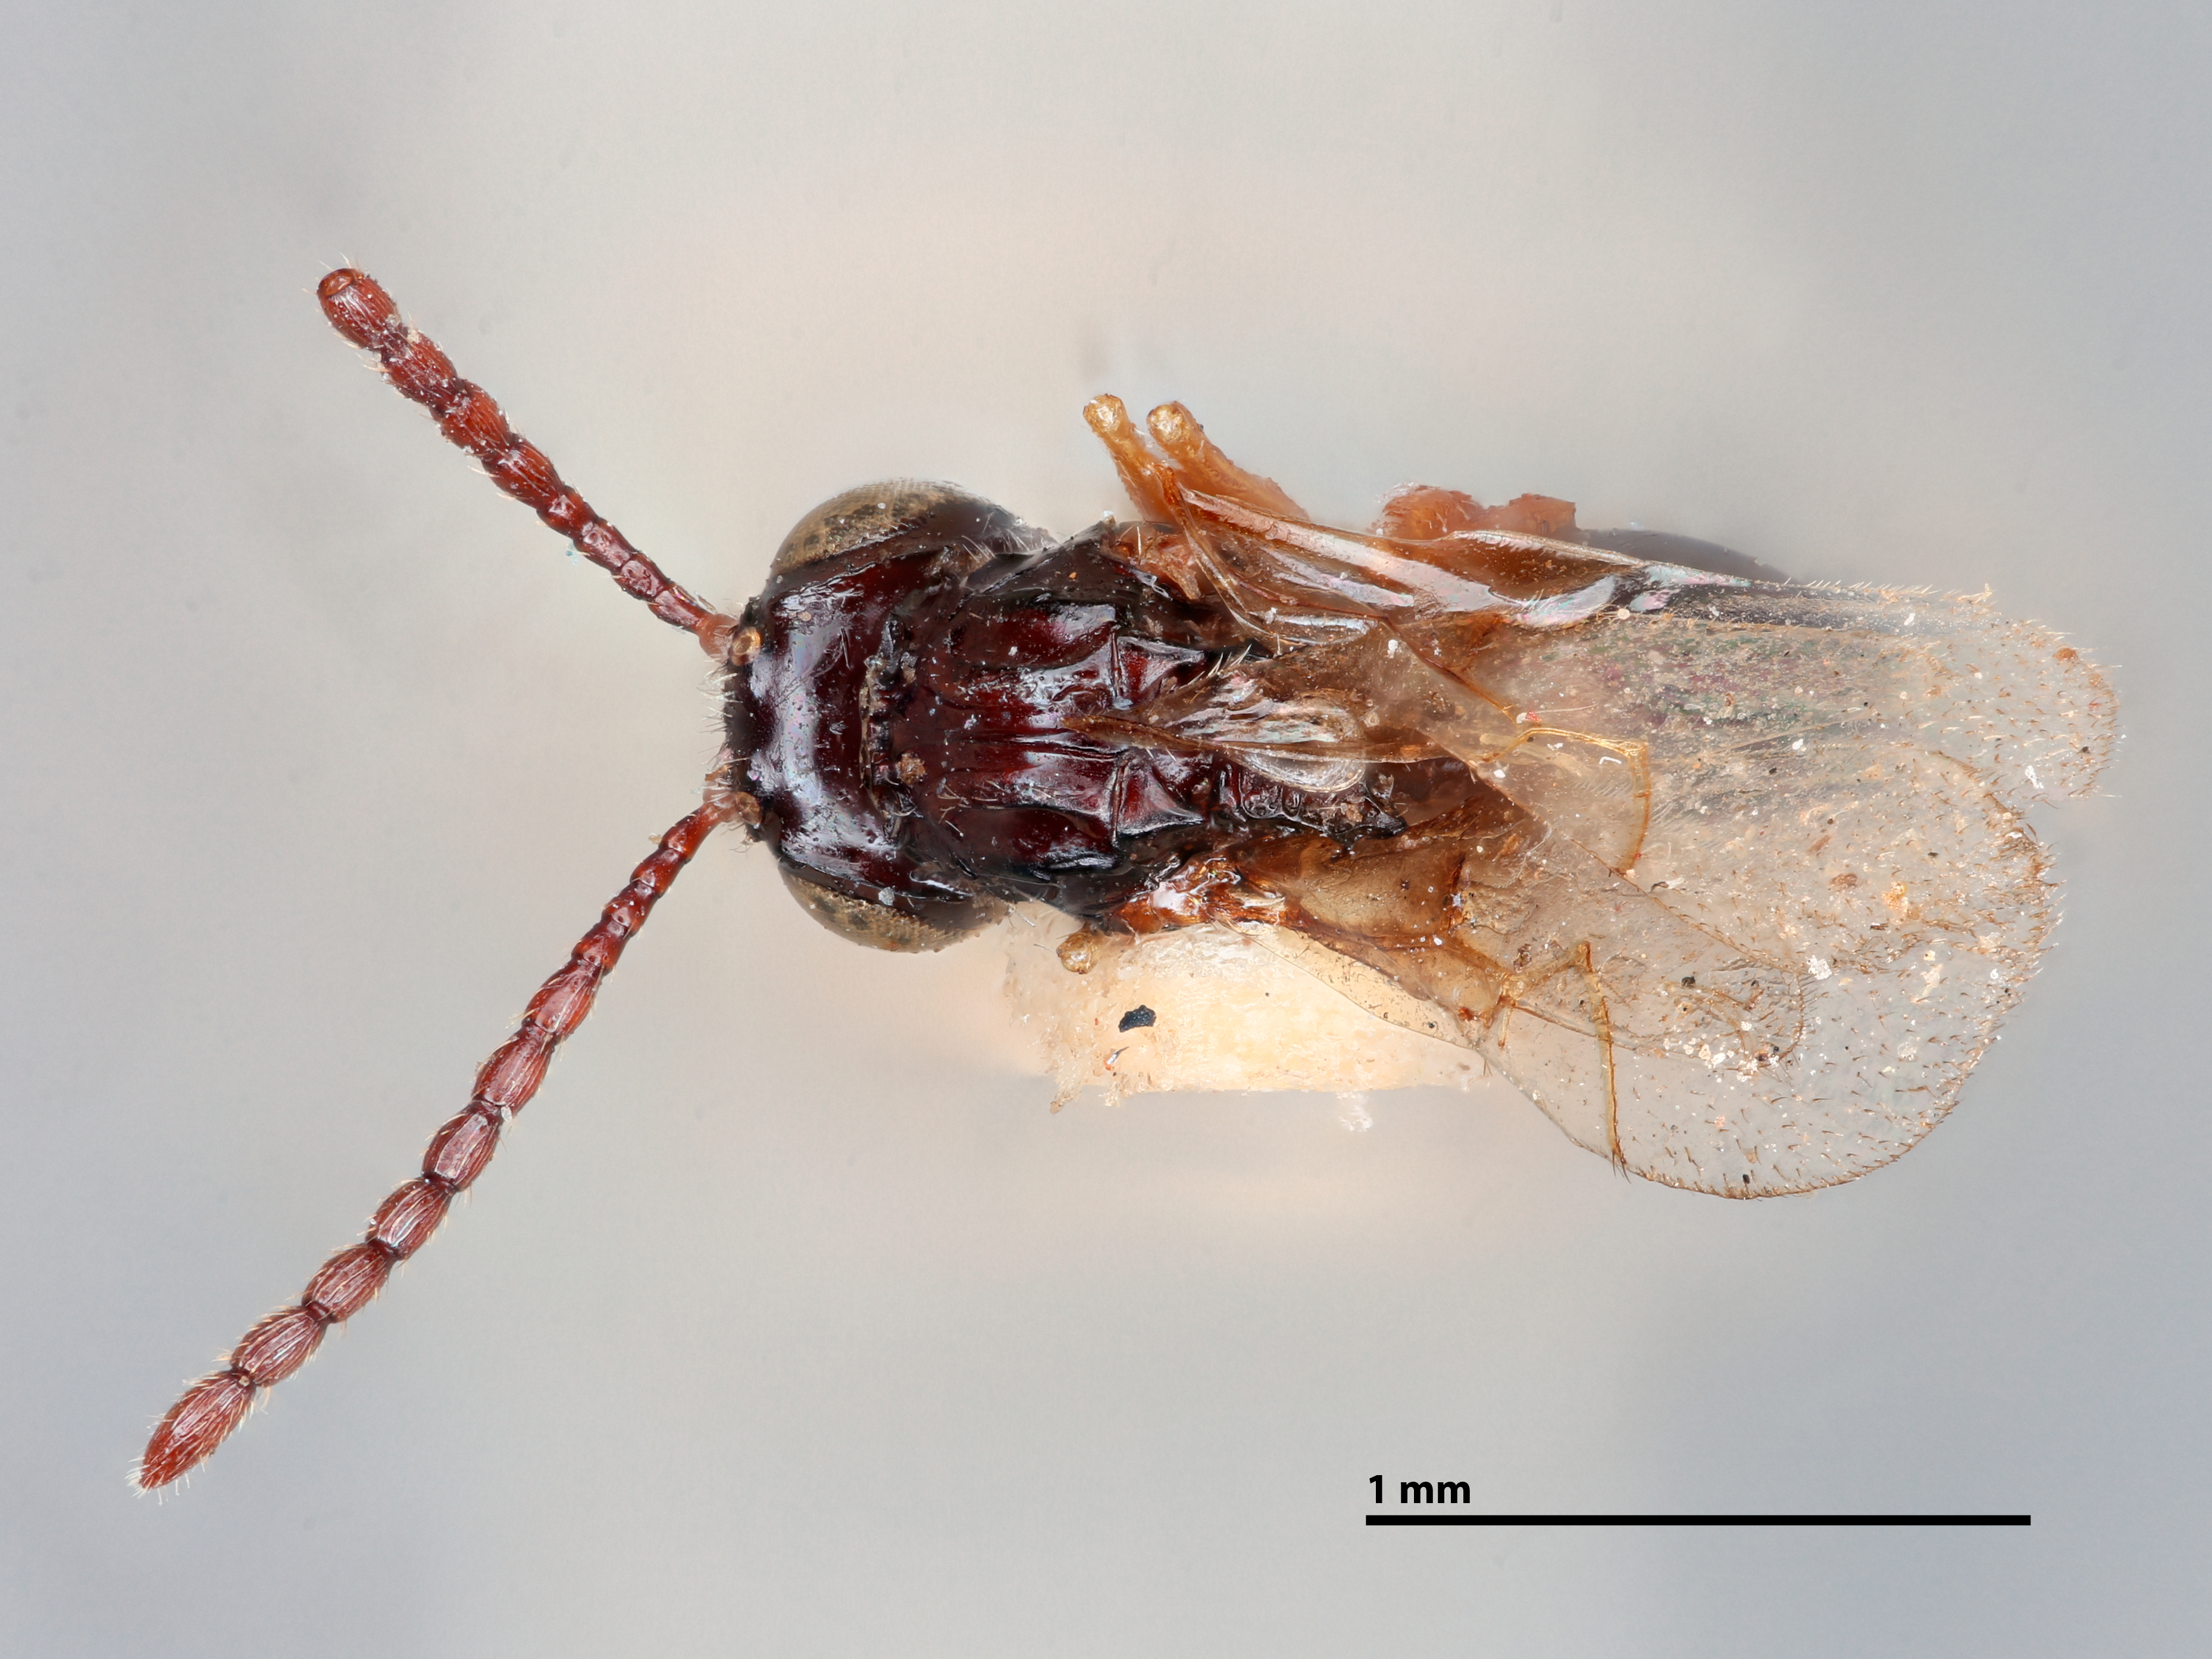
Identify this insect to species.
Penteucoila triloris
